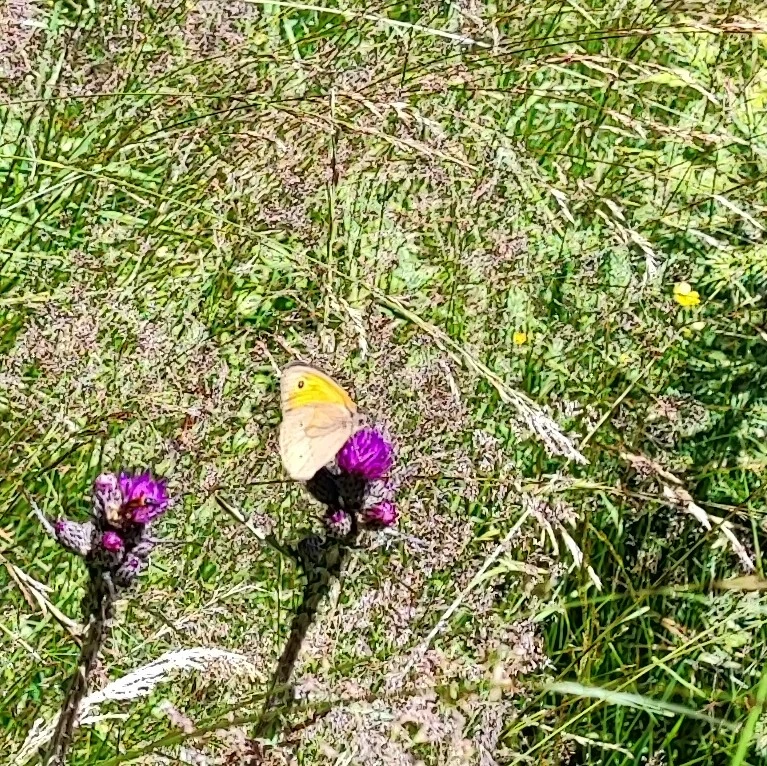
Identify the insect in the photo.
Maniola jurtina
